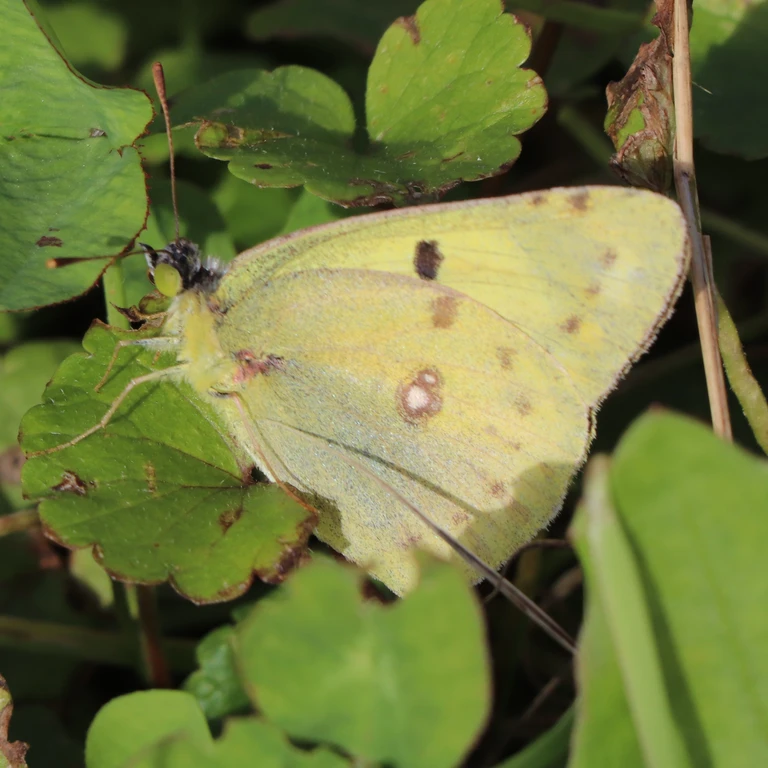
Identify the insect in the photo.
Colias croceus
